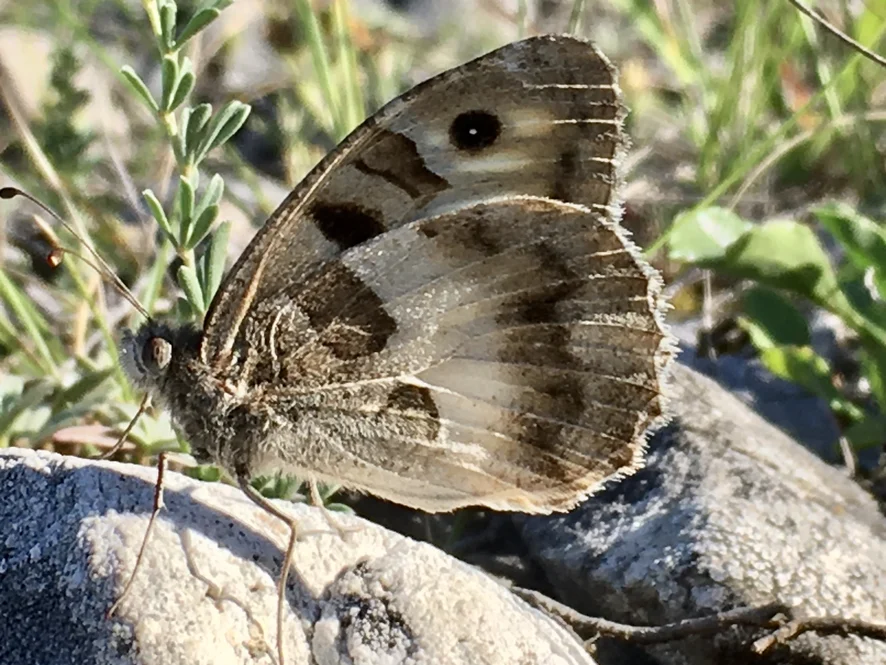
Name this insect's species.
Chazara briseis (also Satyrus briseis)
